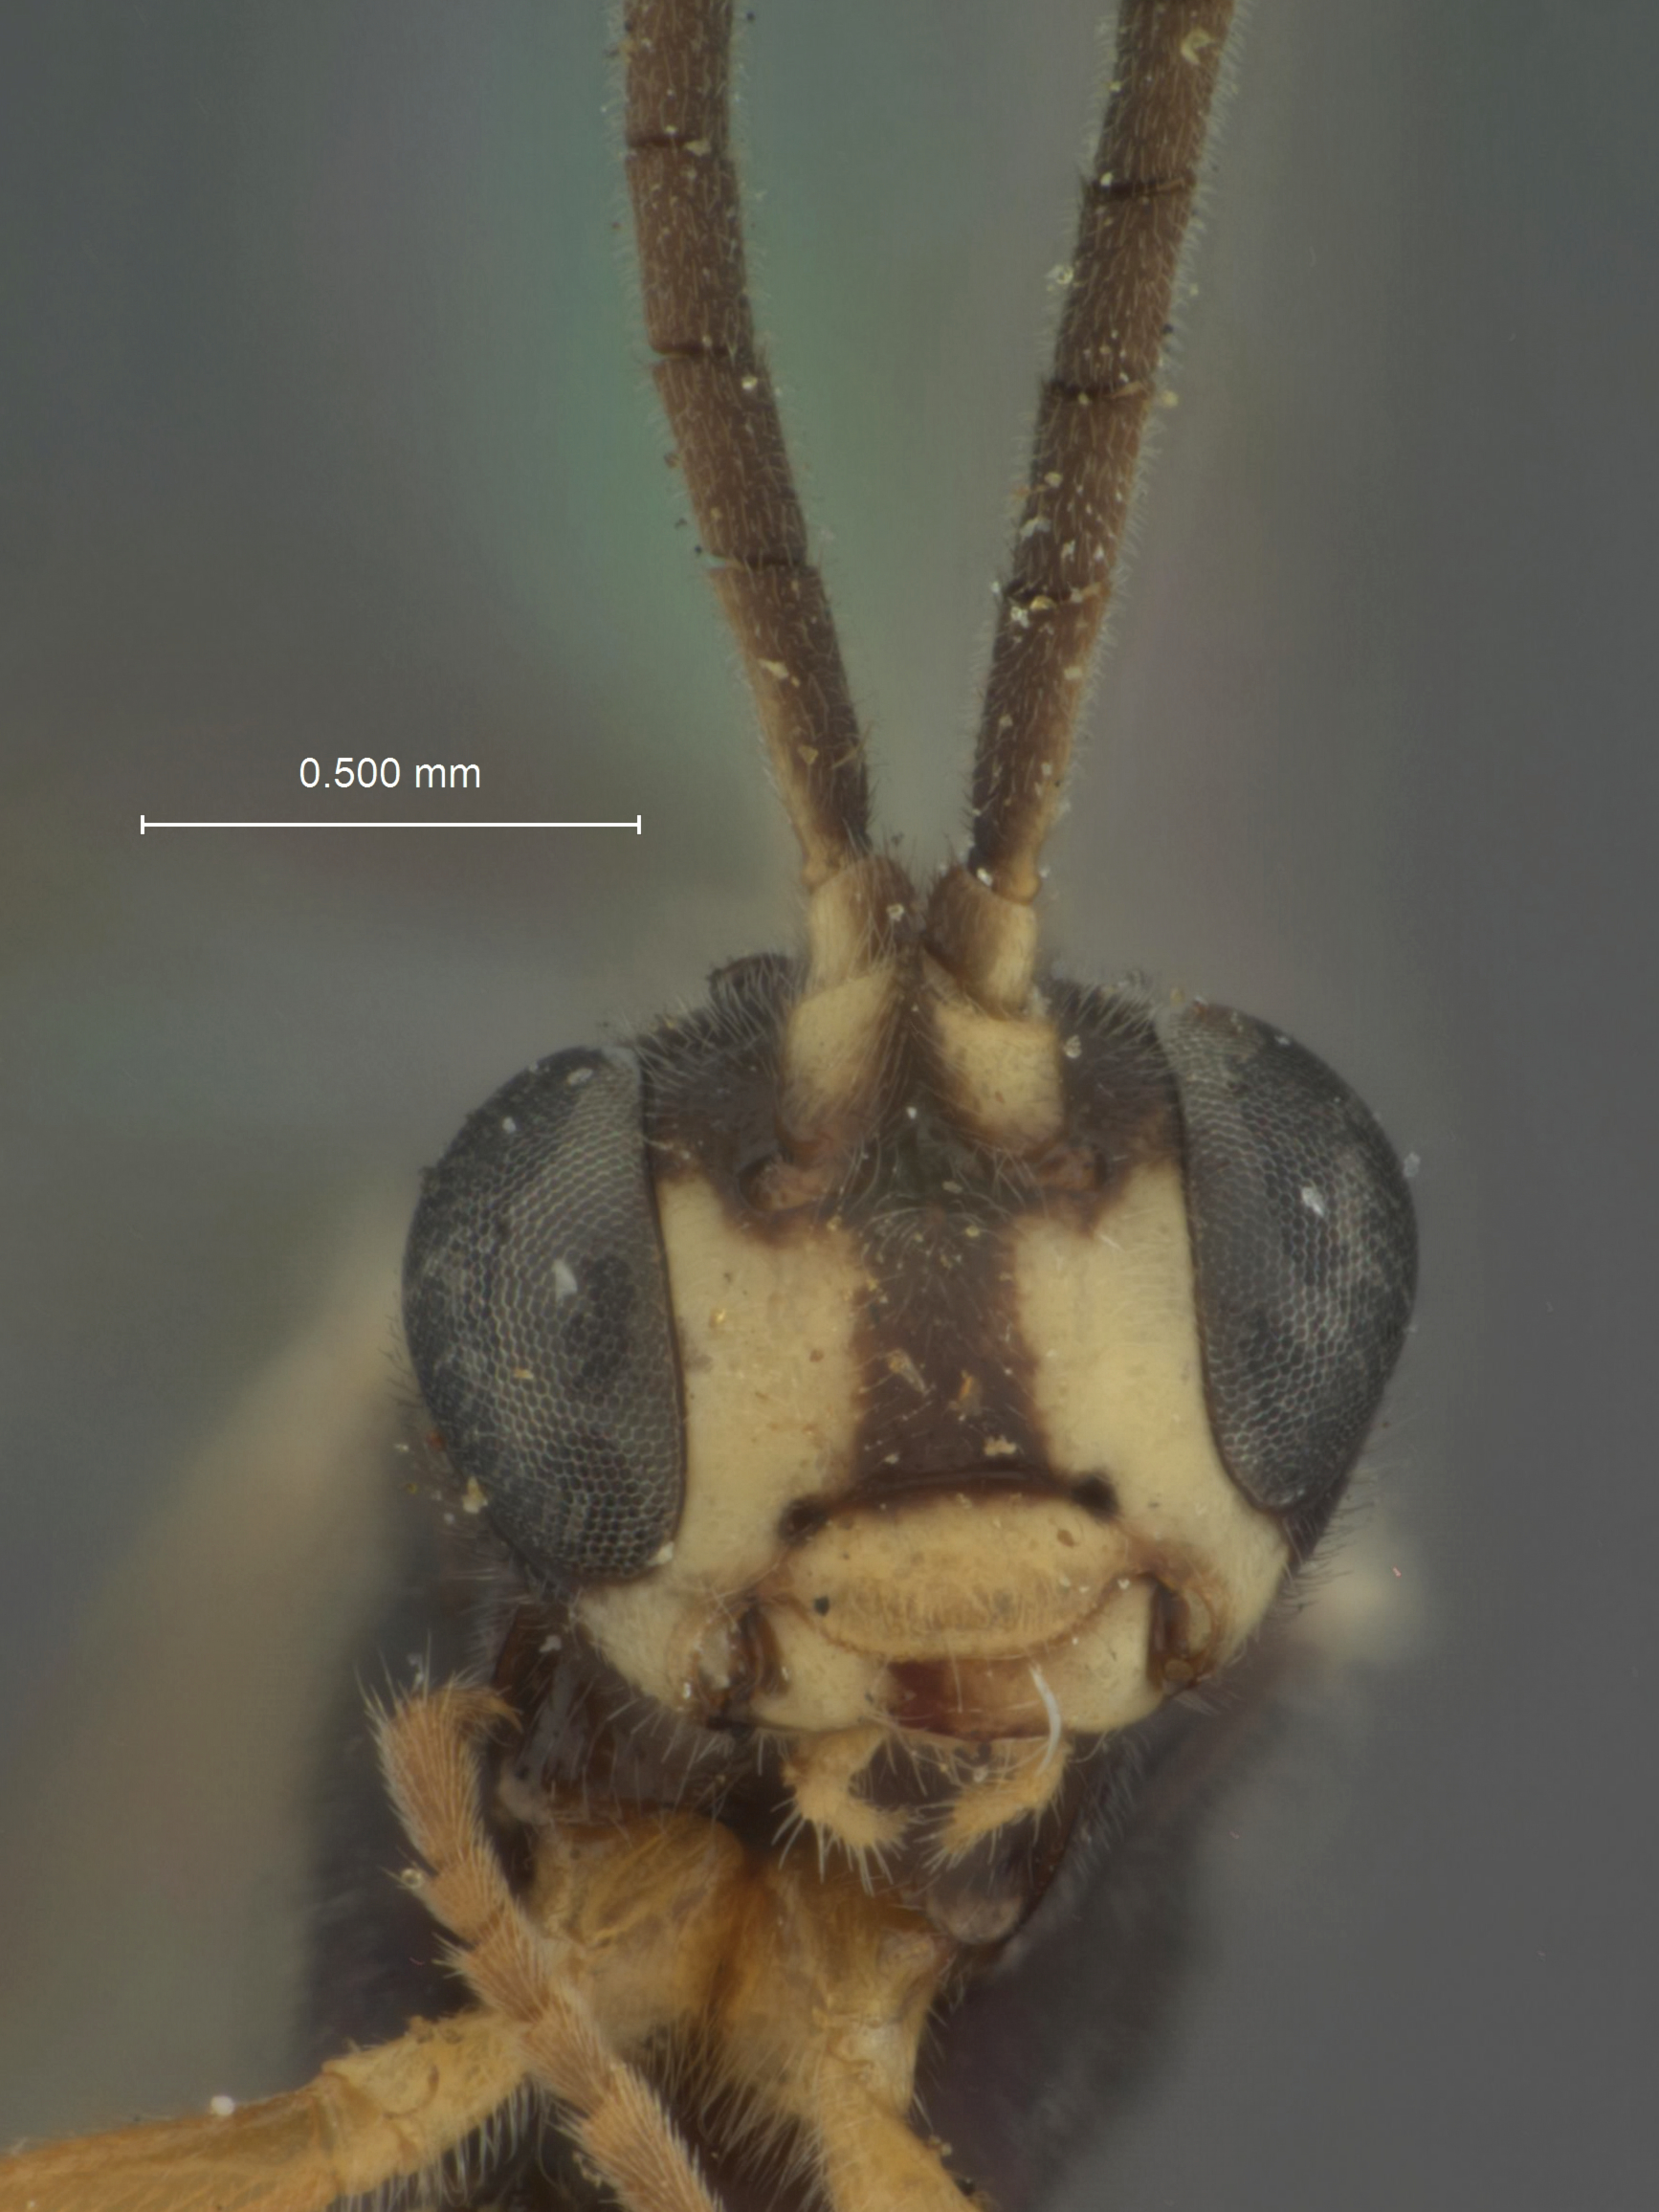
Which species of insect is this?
Scopiorus niveicola
